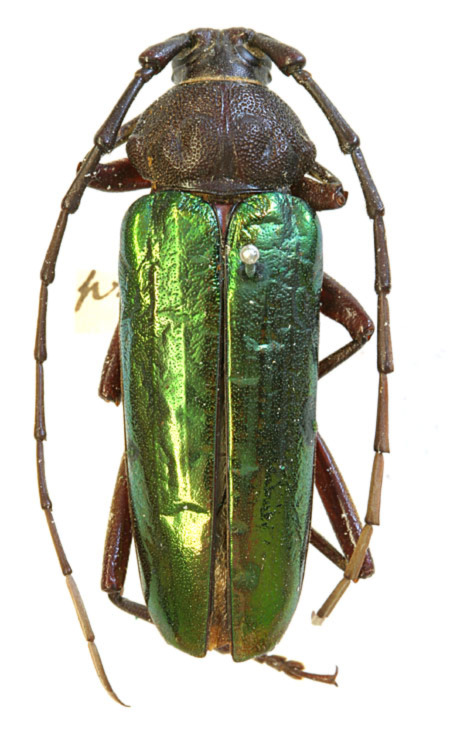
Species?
Crioprosopus praestans
